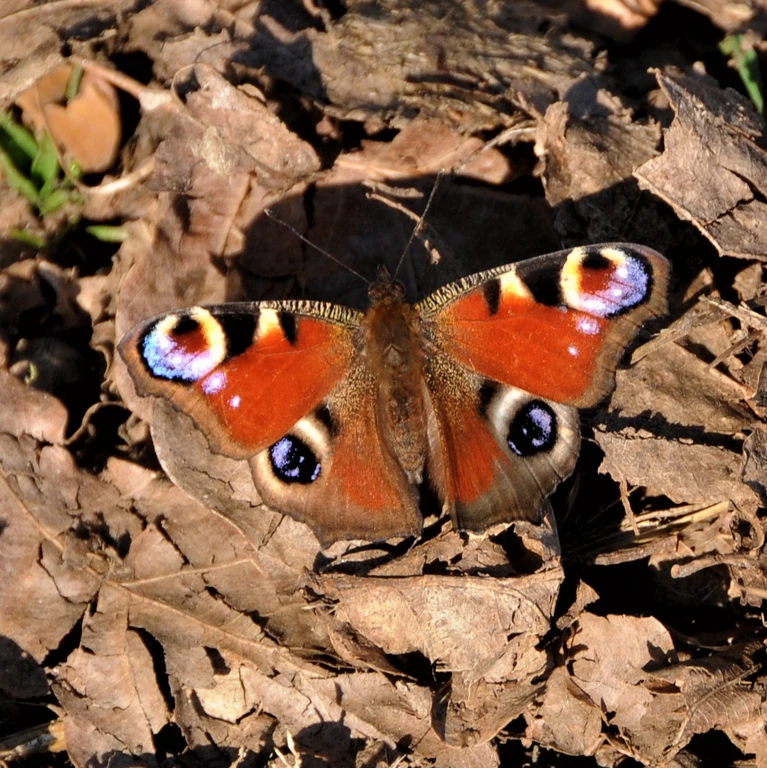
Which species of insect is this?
Aglais io
